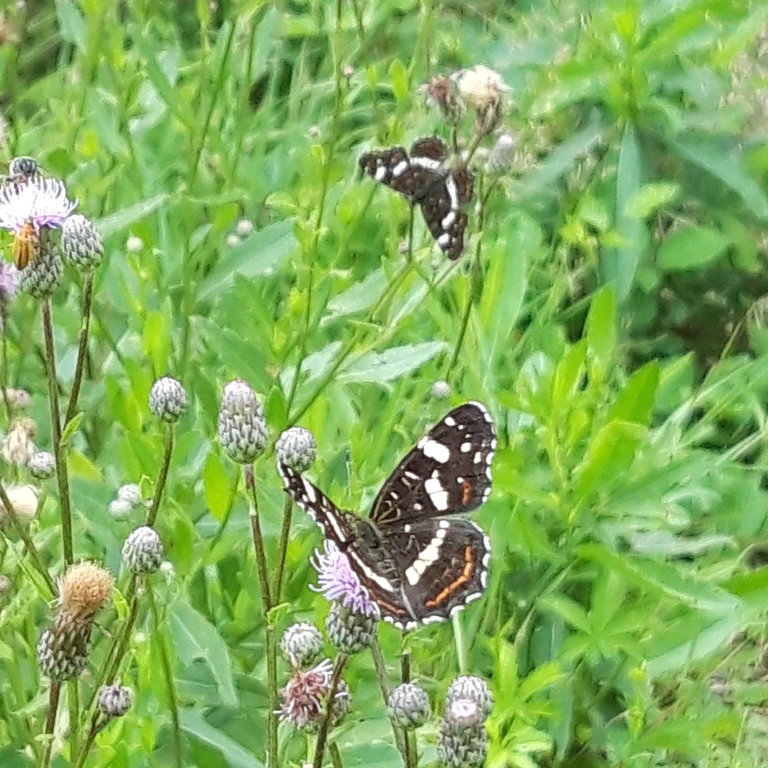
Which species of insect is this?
Araschnia levana
